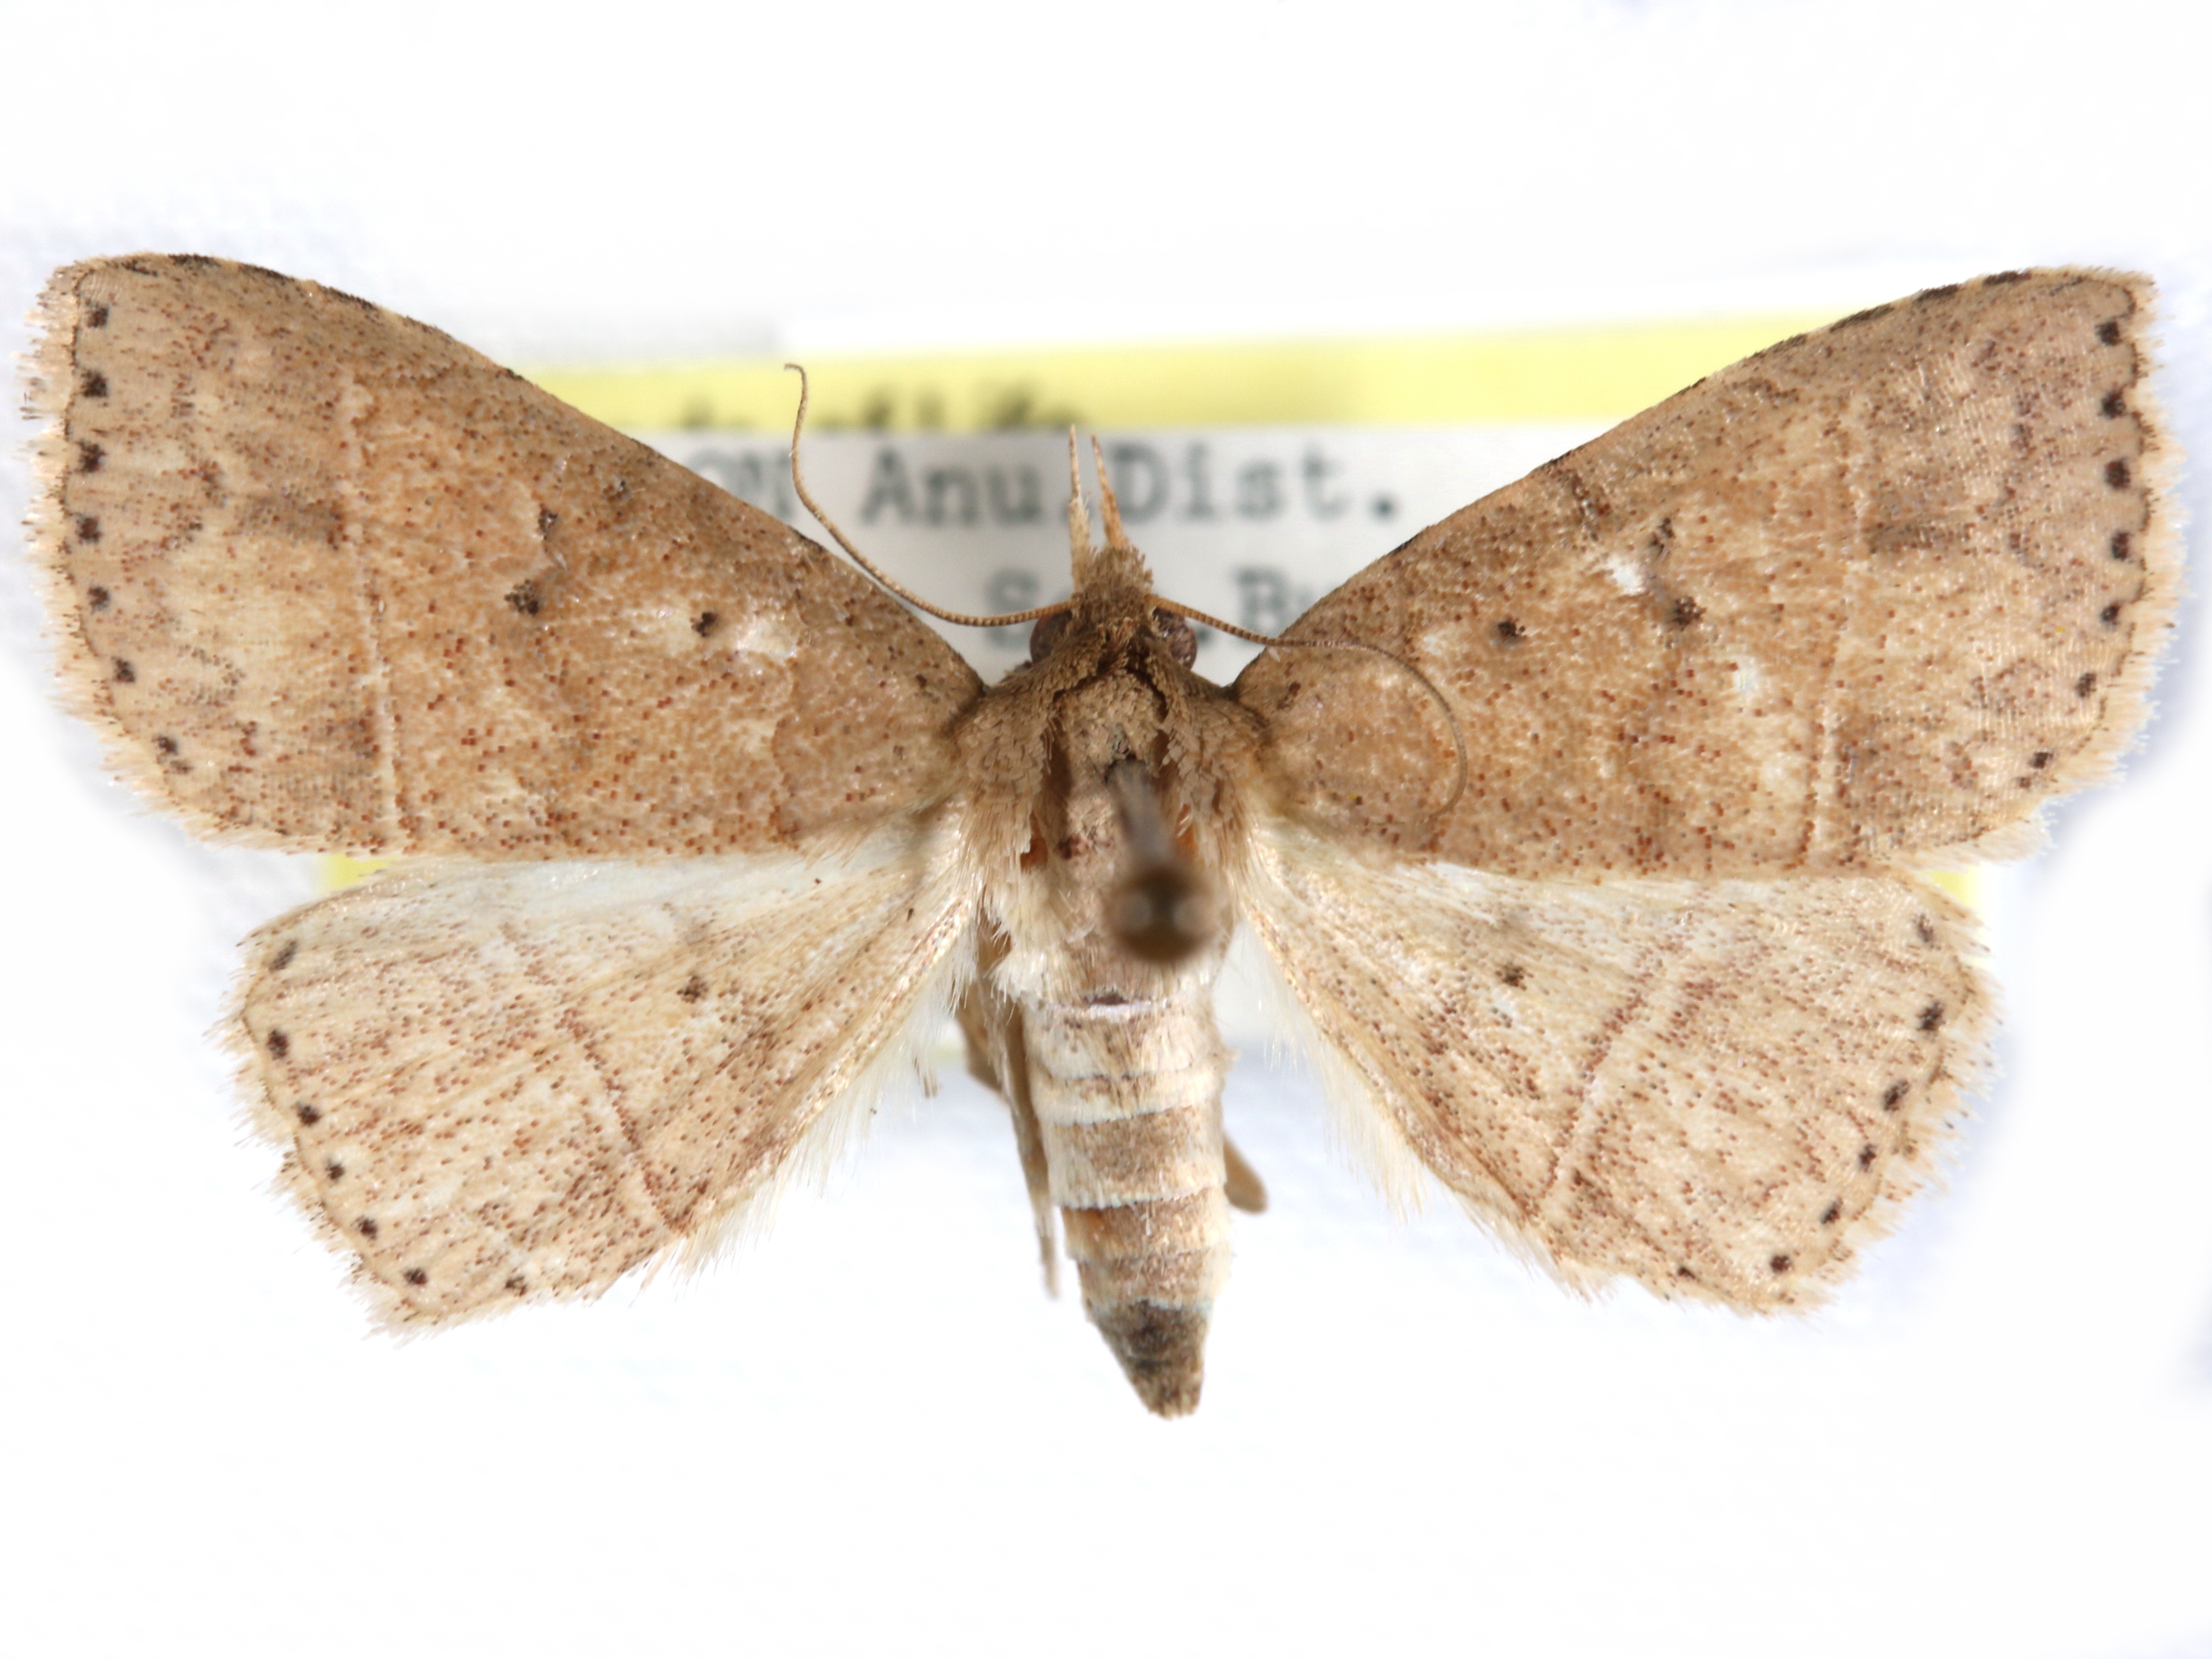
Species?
Sarcopteron punctimargo
